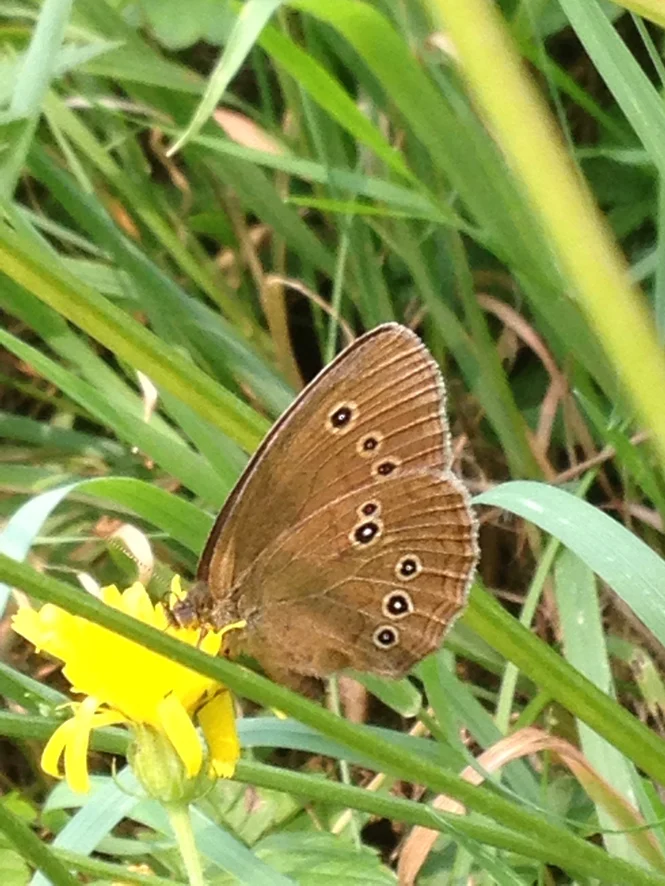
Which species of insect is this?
Aphantopus hyperantus
